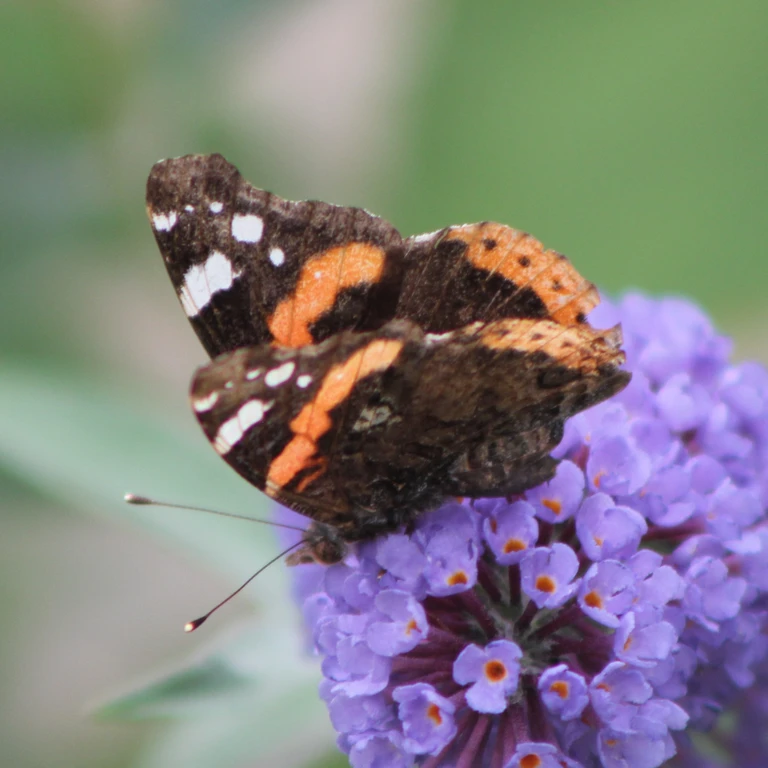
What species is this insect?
Vanessa atalanta
